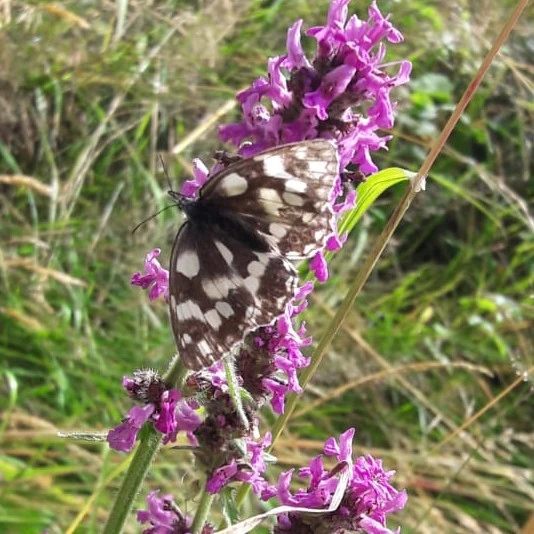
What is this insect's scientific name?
Melanargia galathea
